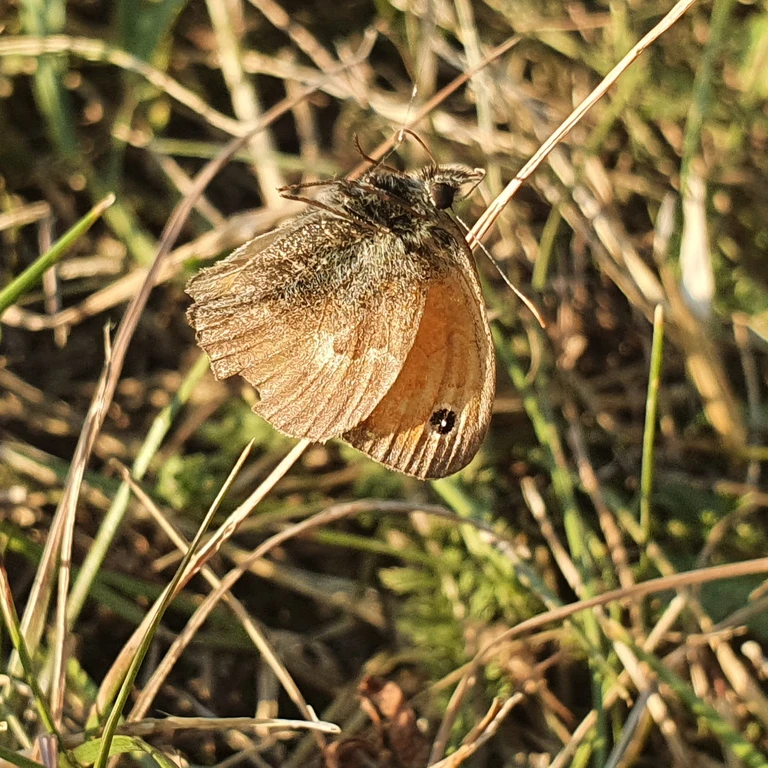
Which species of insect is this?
Coenonympha pamphilus
